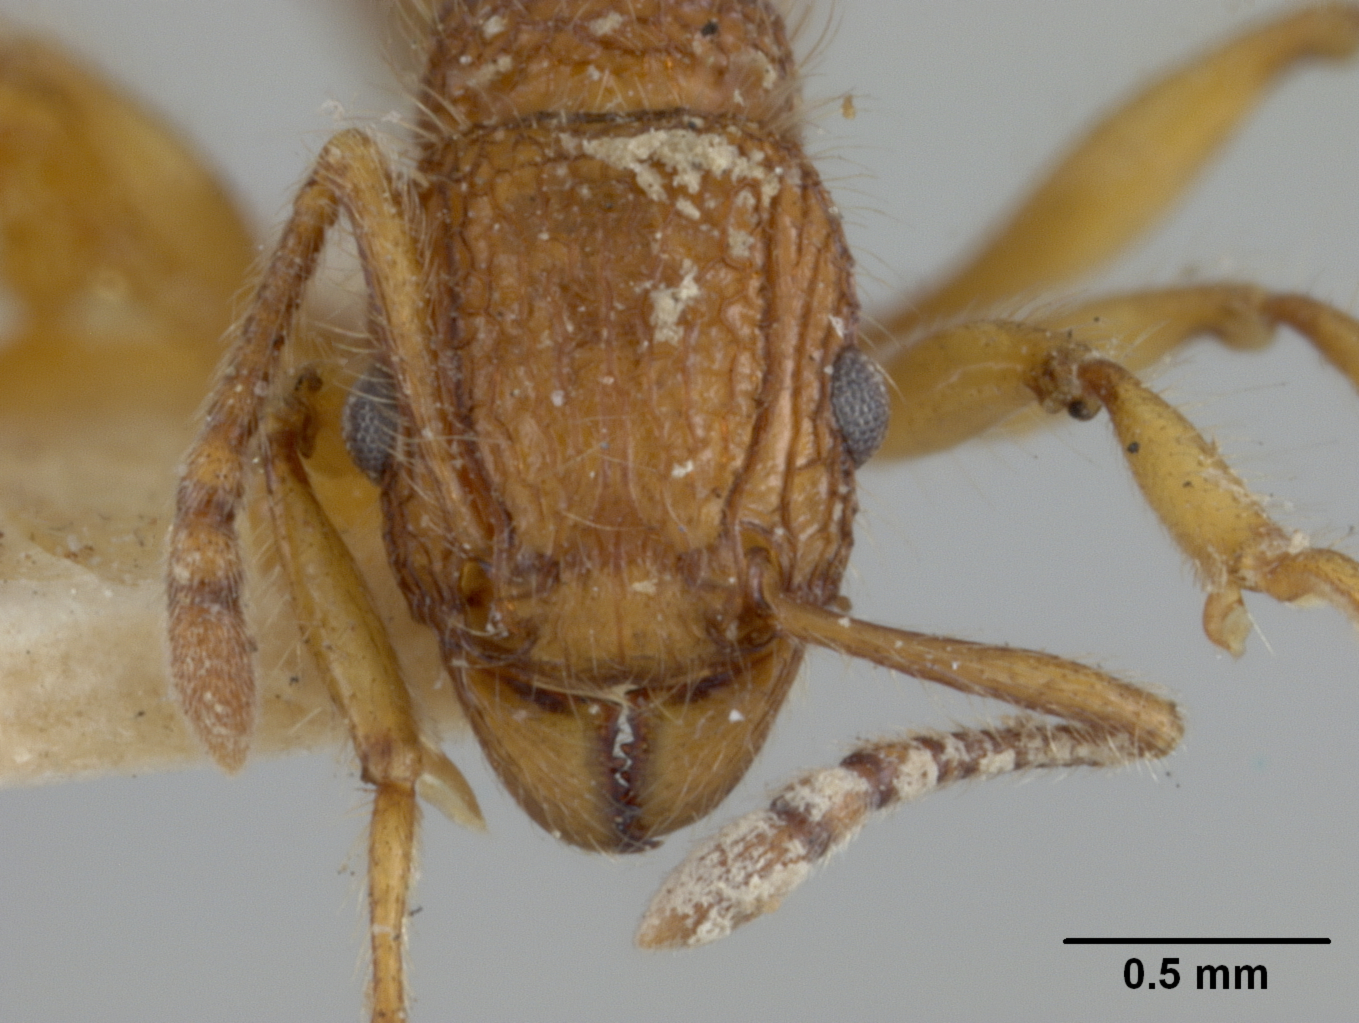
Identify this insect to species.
Tetramorium kelleri
